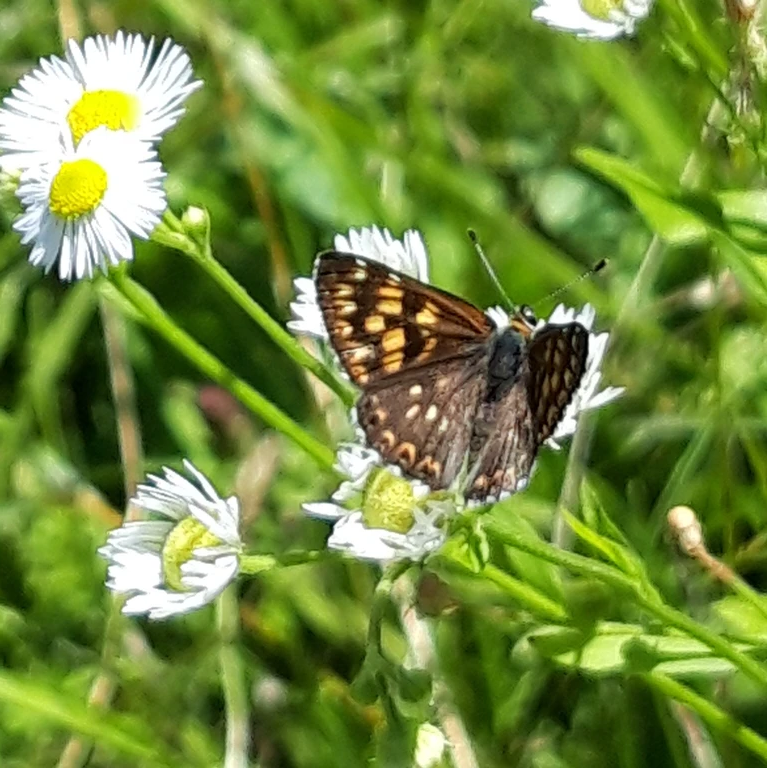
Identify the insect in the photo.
Hamearis lucina
